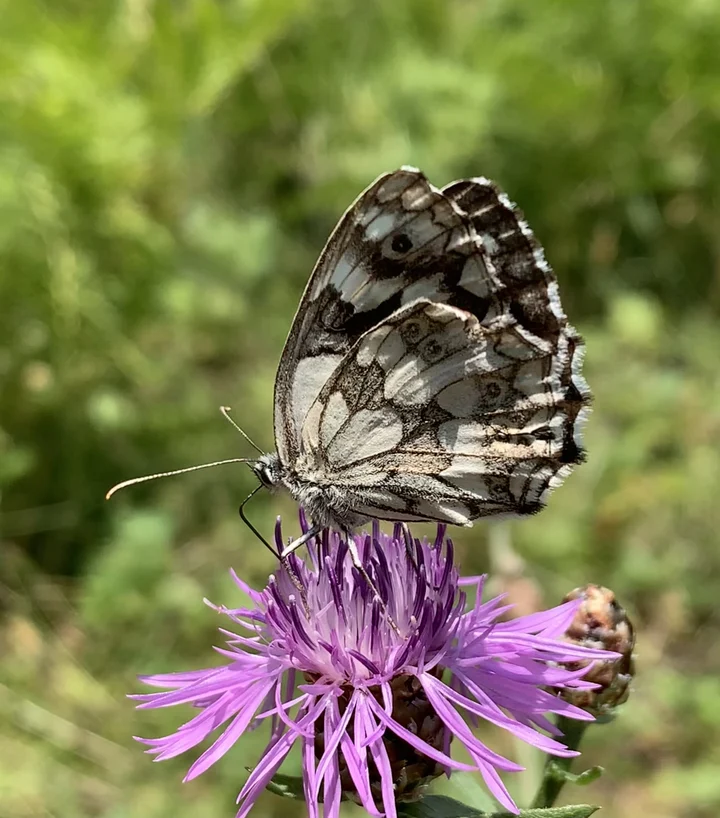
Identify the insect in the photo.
Melanargia galathea
